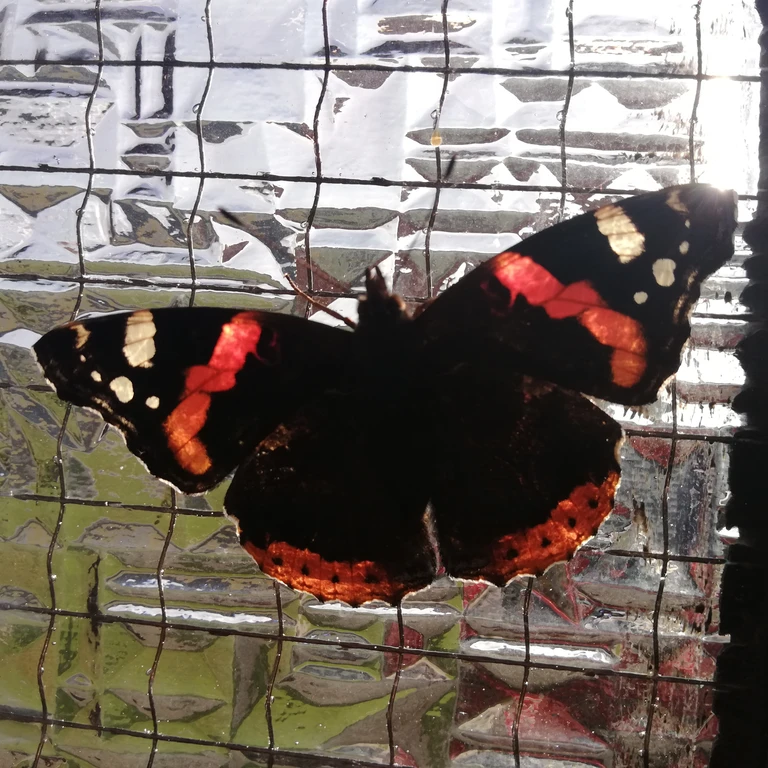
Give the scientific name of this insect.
Vanessa atalanta
